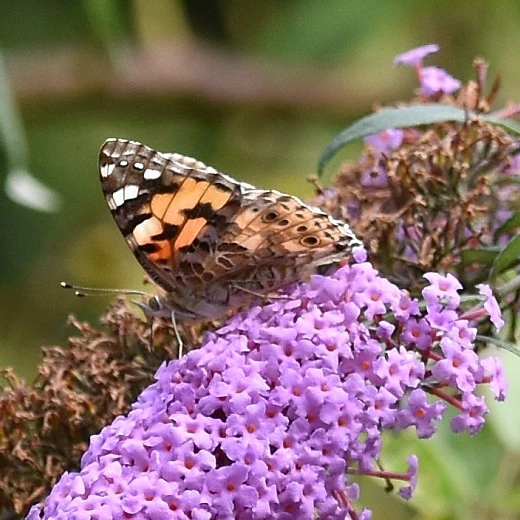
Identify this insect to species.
Vanessa cardui
